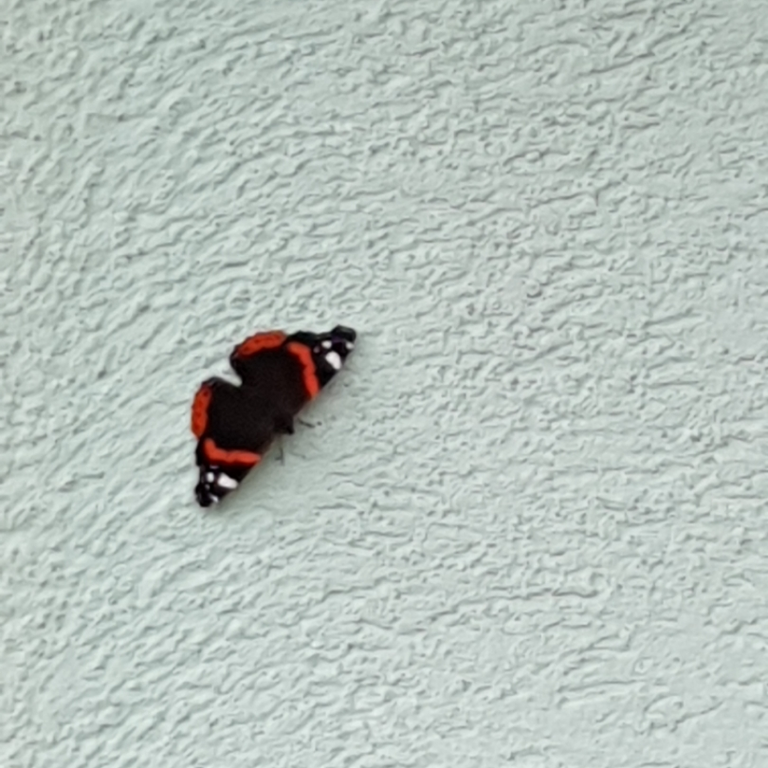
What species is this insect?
Vanessa atalanta
